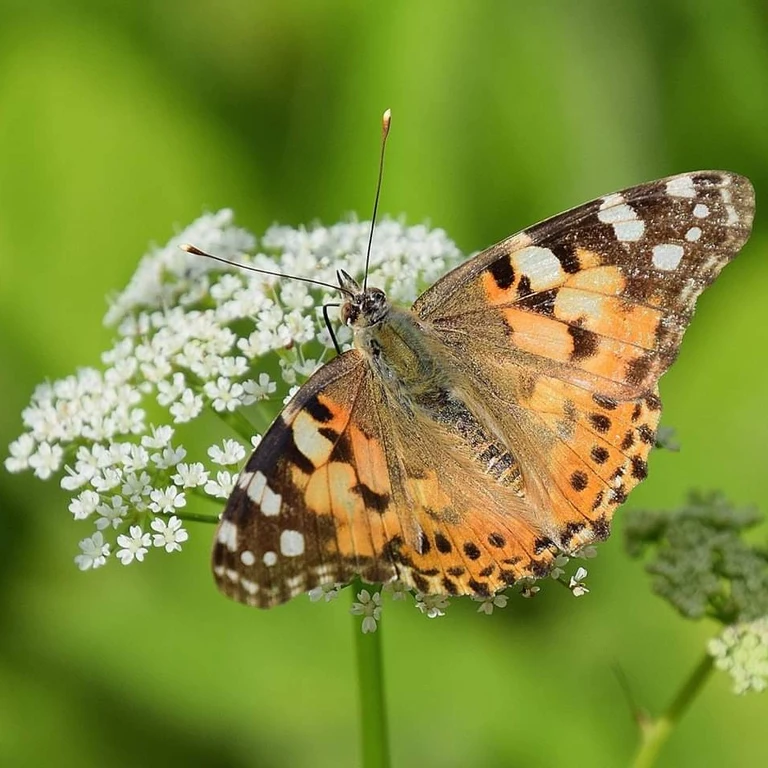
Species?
Vanessa cardui
